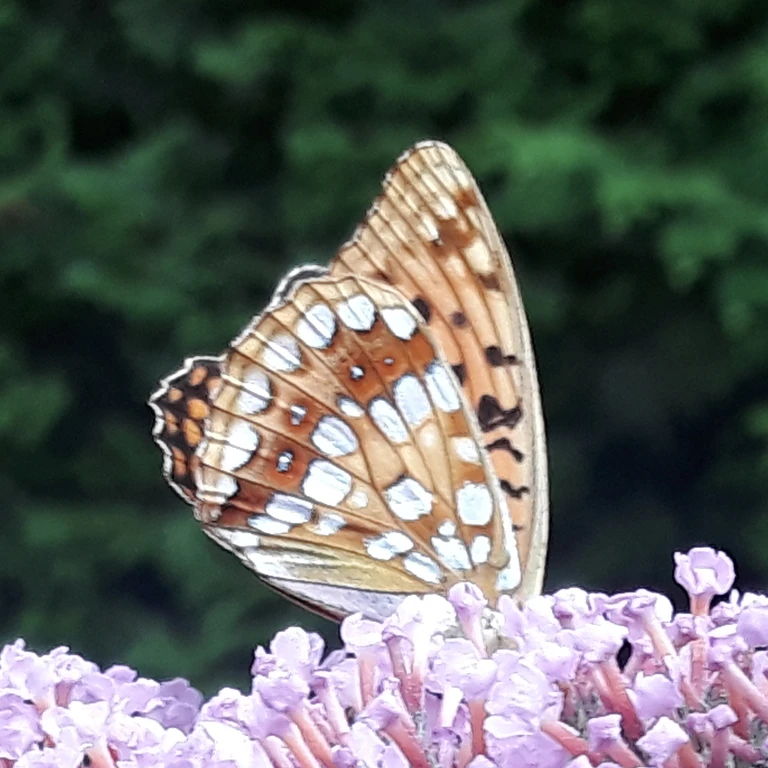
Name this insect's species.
Fabriciana adippe
